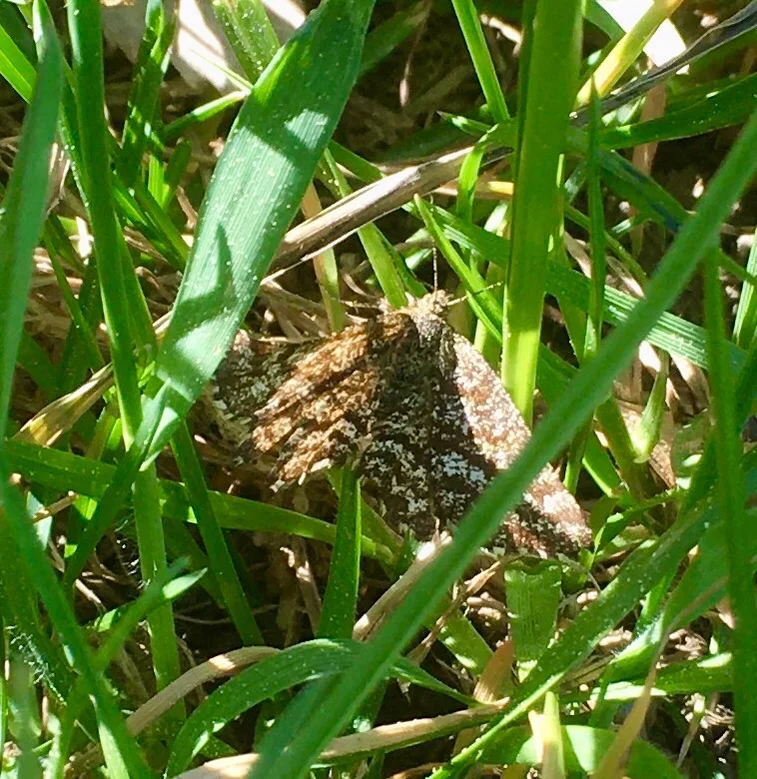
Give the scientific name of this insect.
Ematurga atomaria
